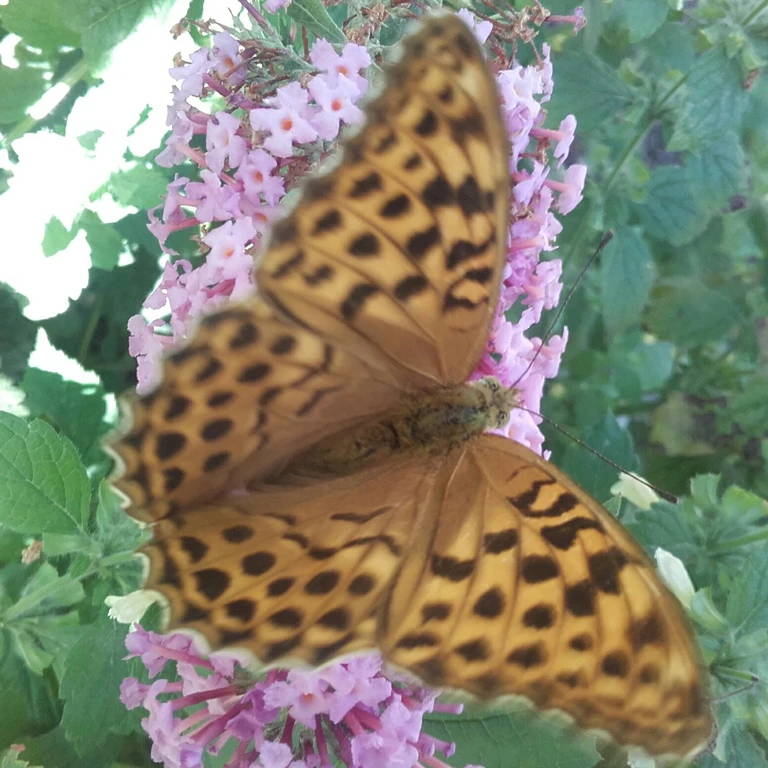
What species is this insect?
Argynnis paphia
